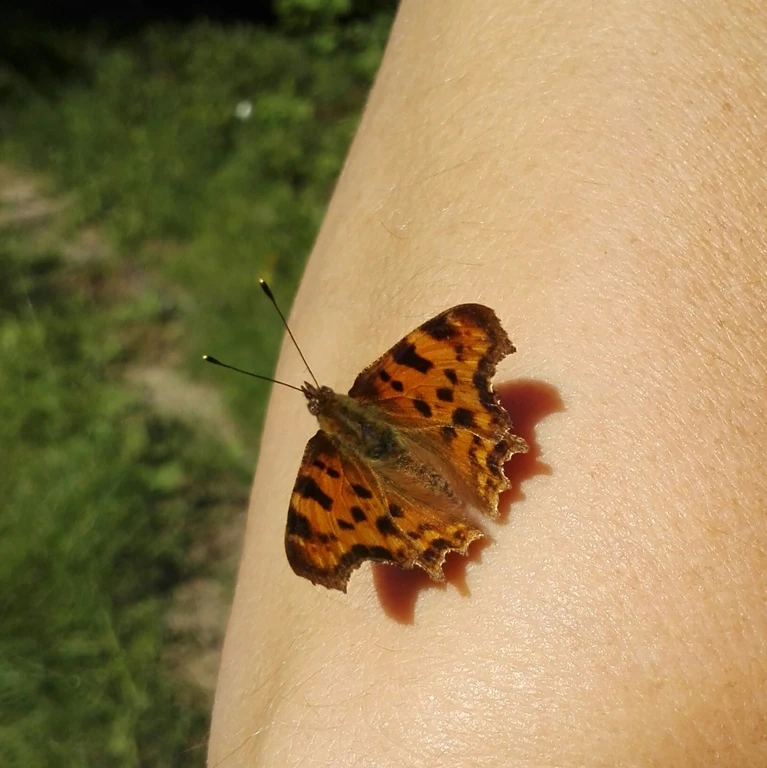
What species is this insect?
Polygonia c-album
